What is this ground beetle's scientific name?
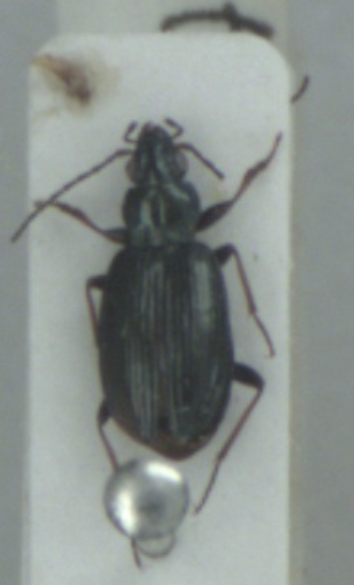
Bembidion tibiale
